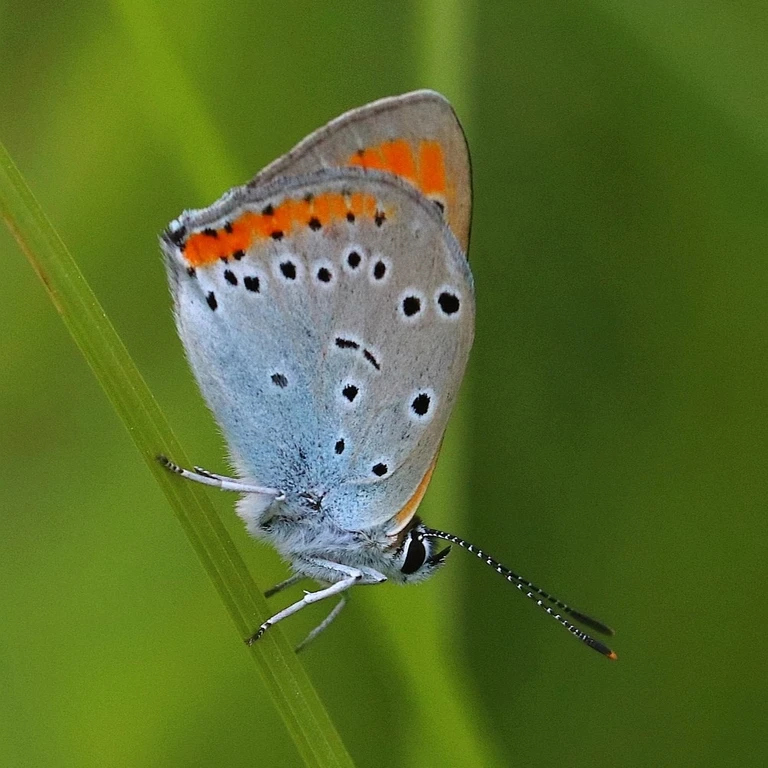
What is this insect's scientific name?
Lycaena dispar
